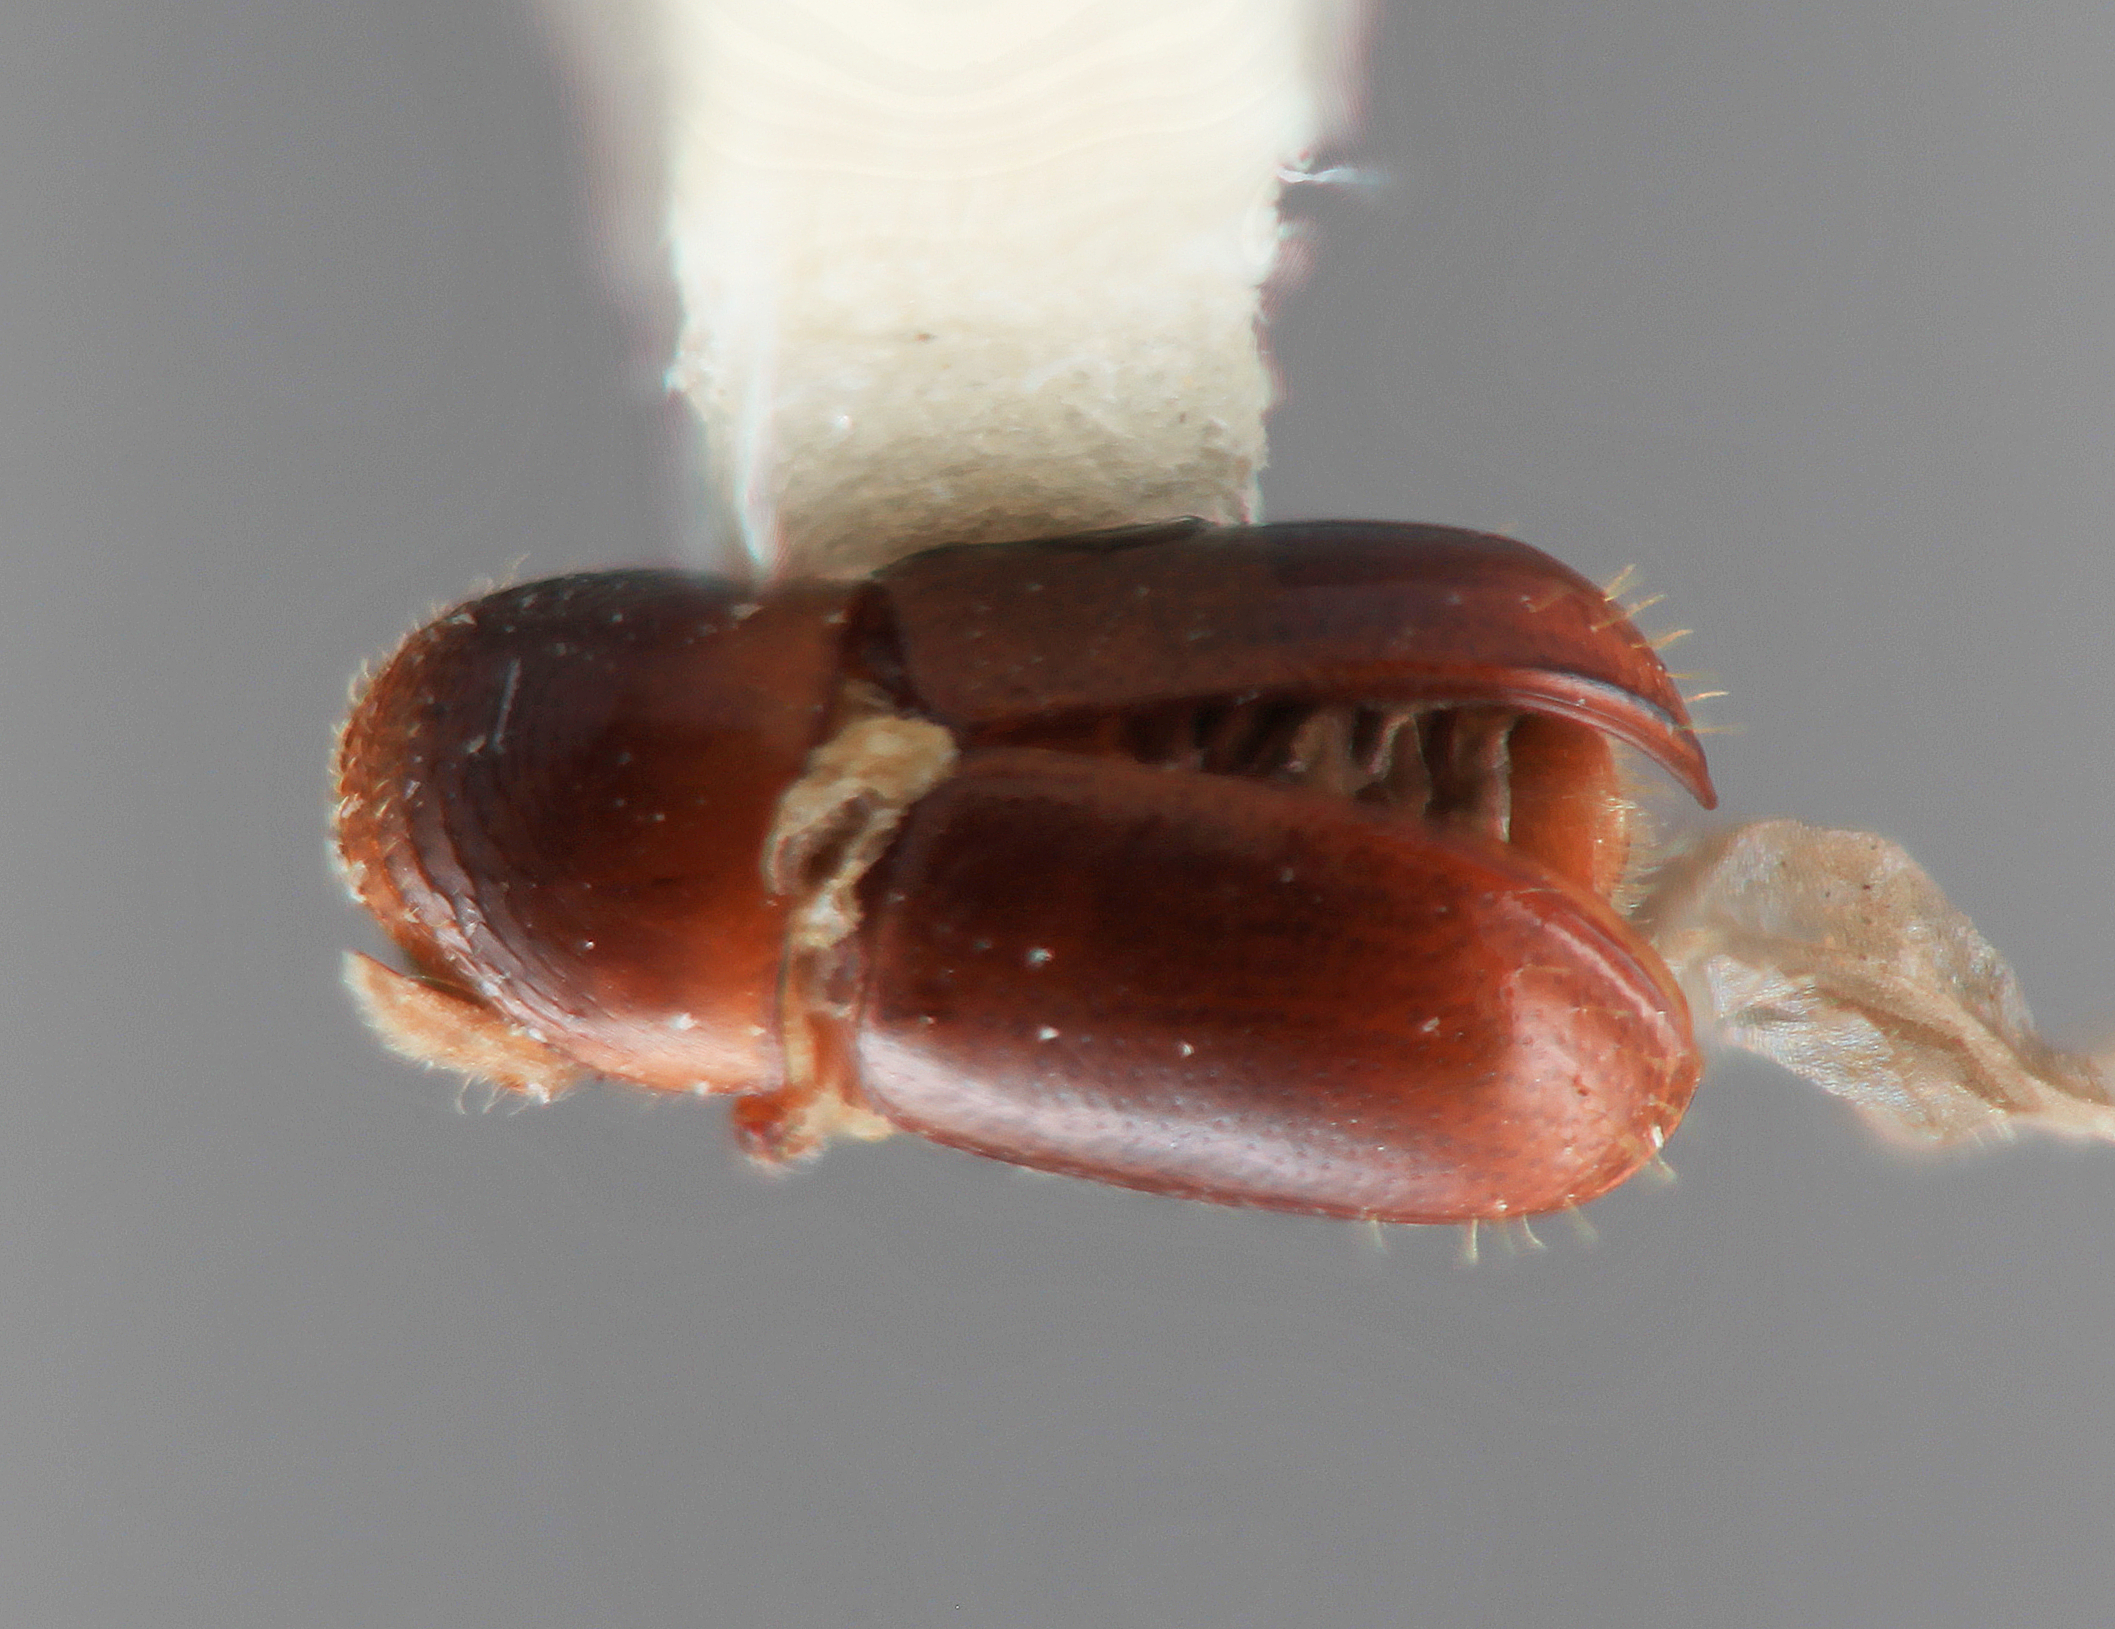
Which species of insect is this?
Corthylus coffeae
